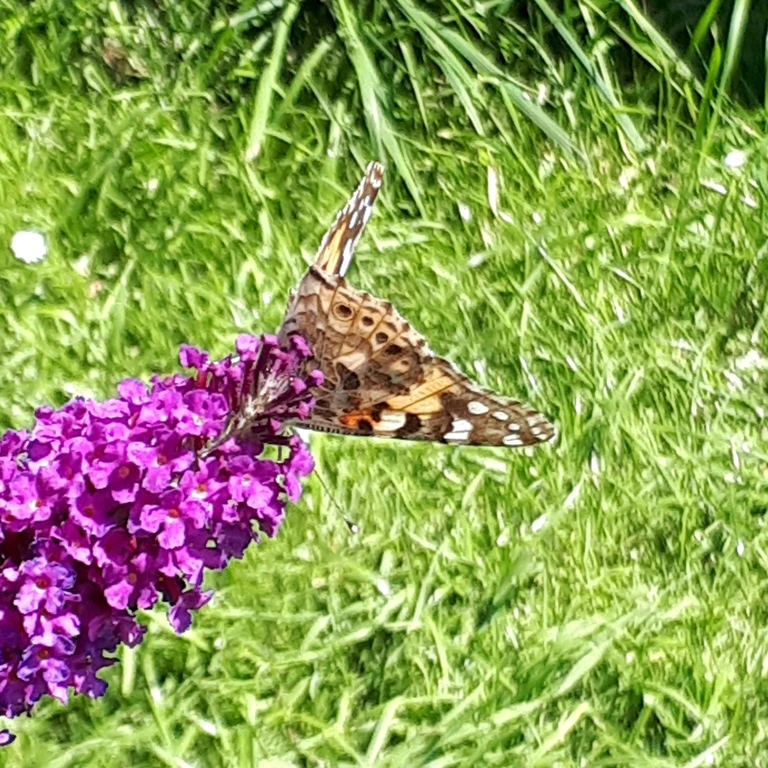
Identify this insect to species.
Vanessa cardui
